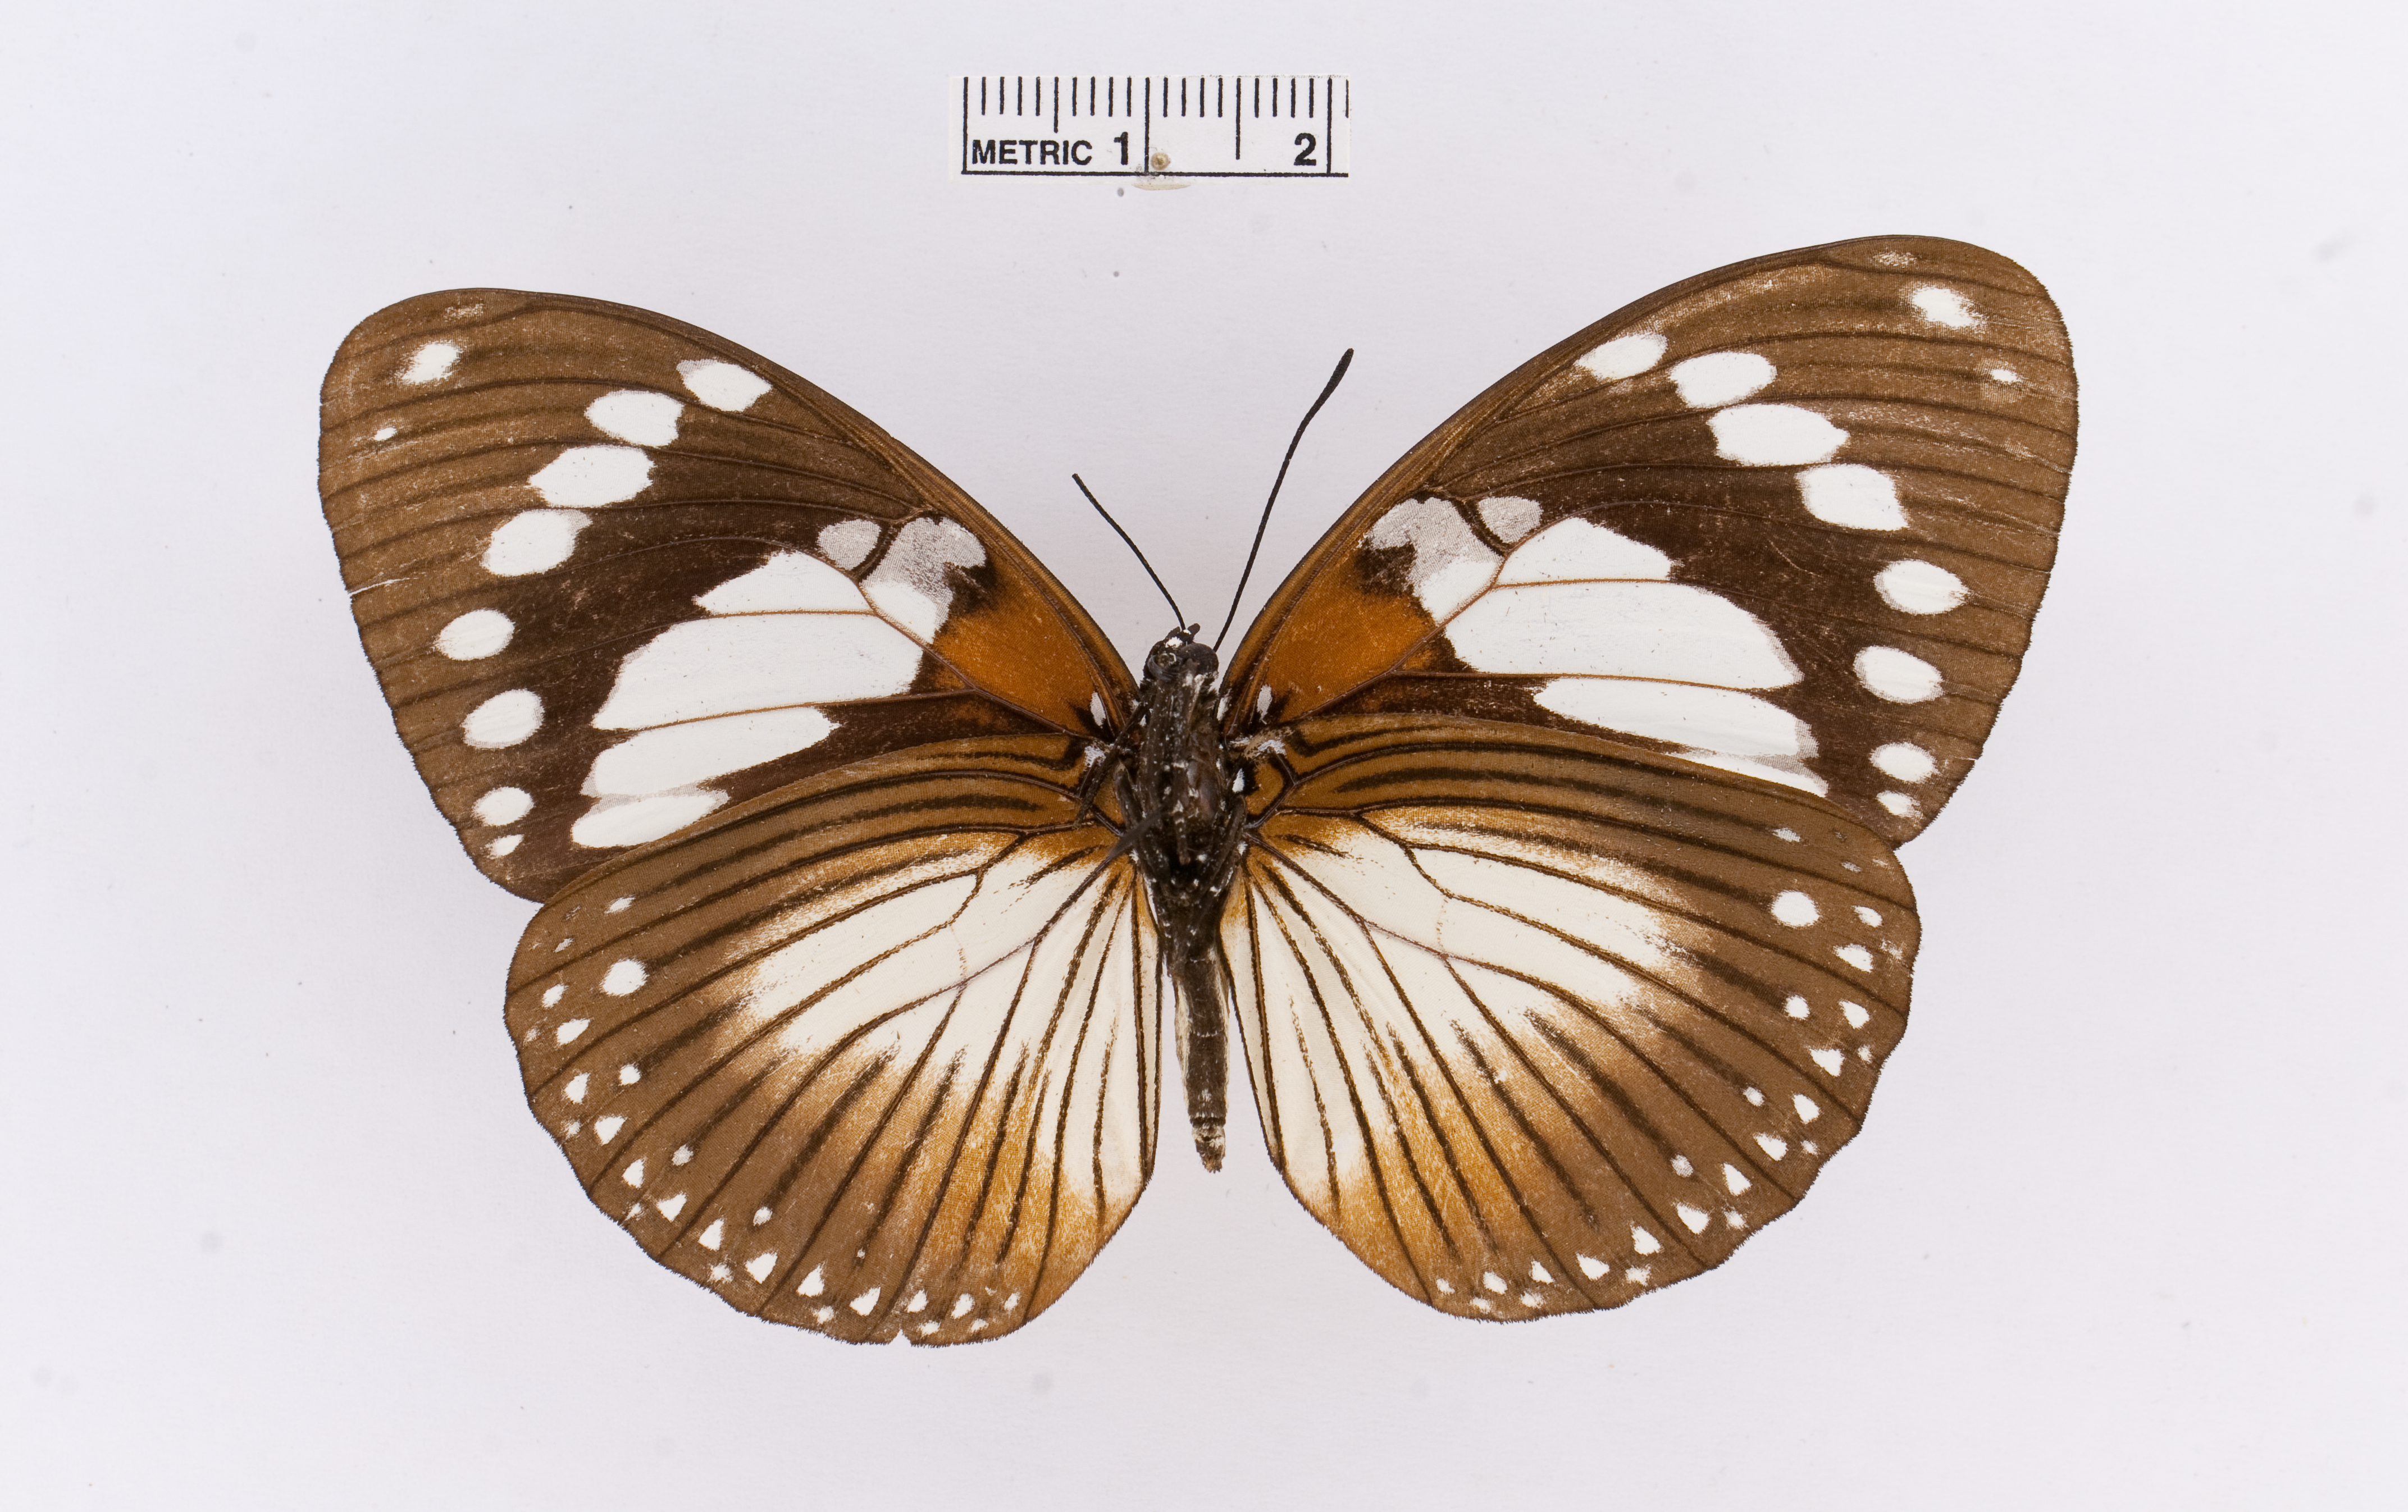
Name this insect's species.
Euxanthe trajanus
